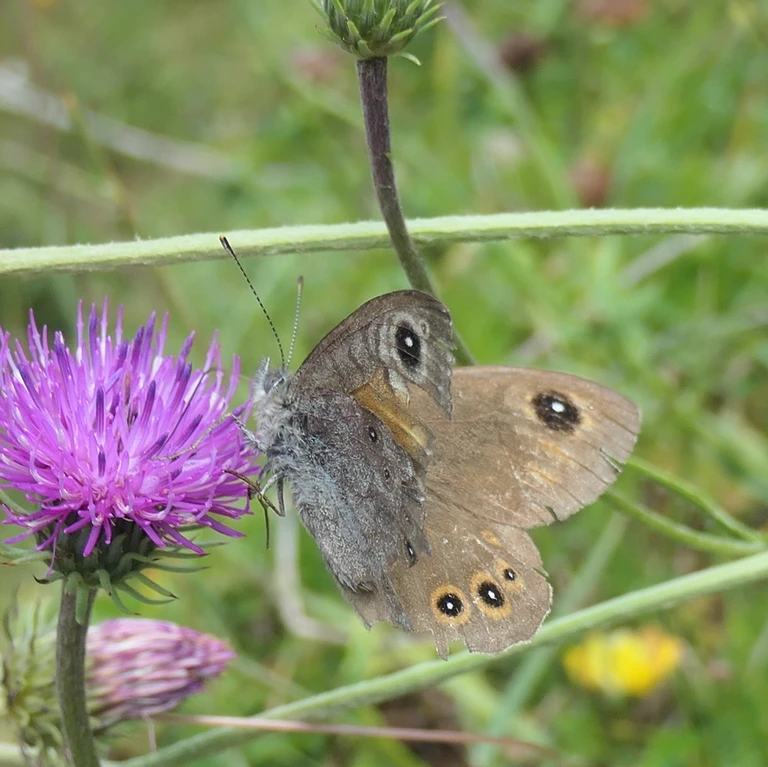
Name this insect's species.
Lasiommata maera (also Pararge maera)
